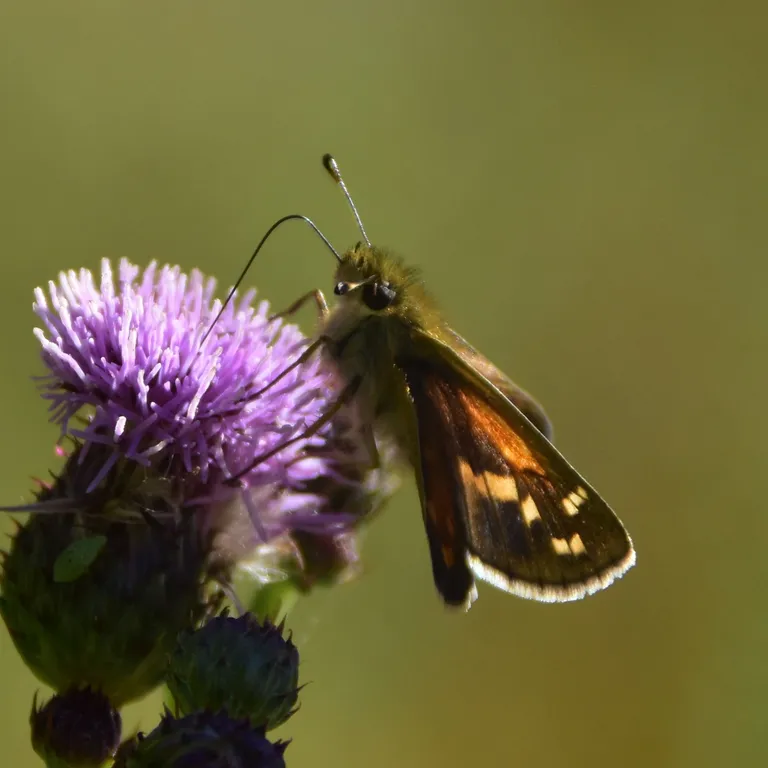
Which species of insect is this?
Hesperia comma
